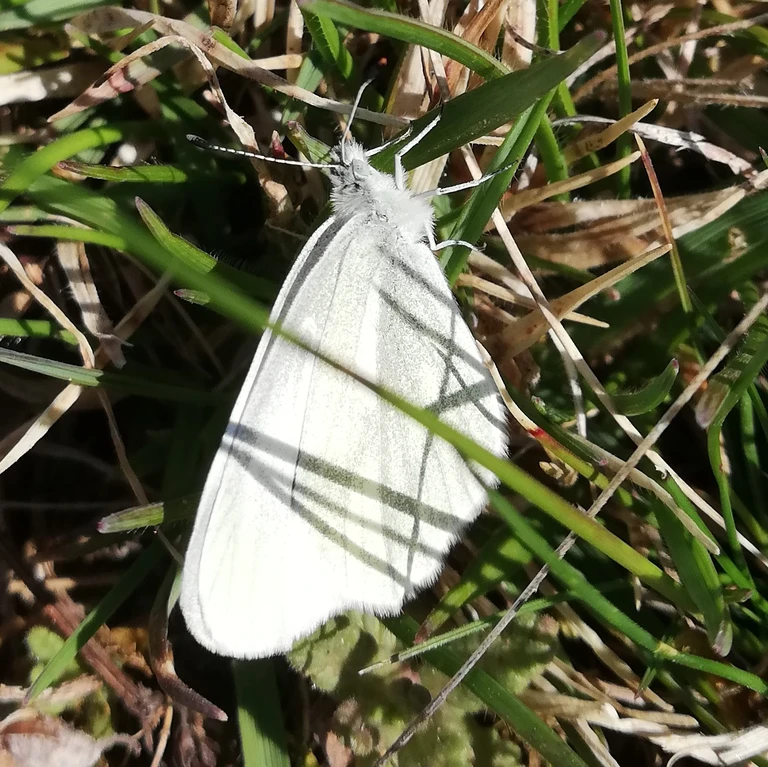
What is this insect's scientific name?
Leptidea sinapis/juvernica
